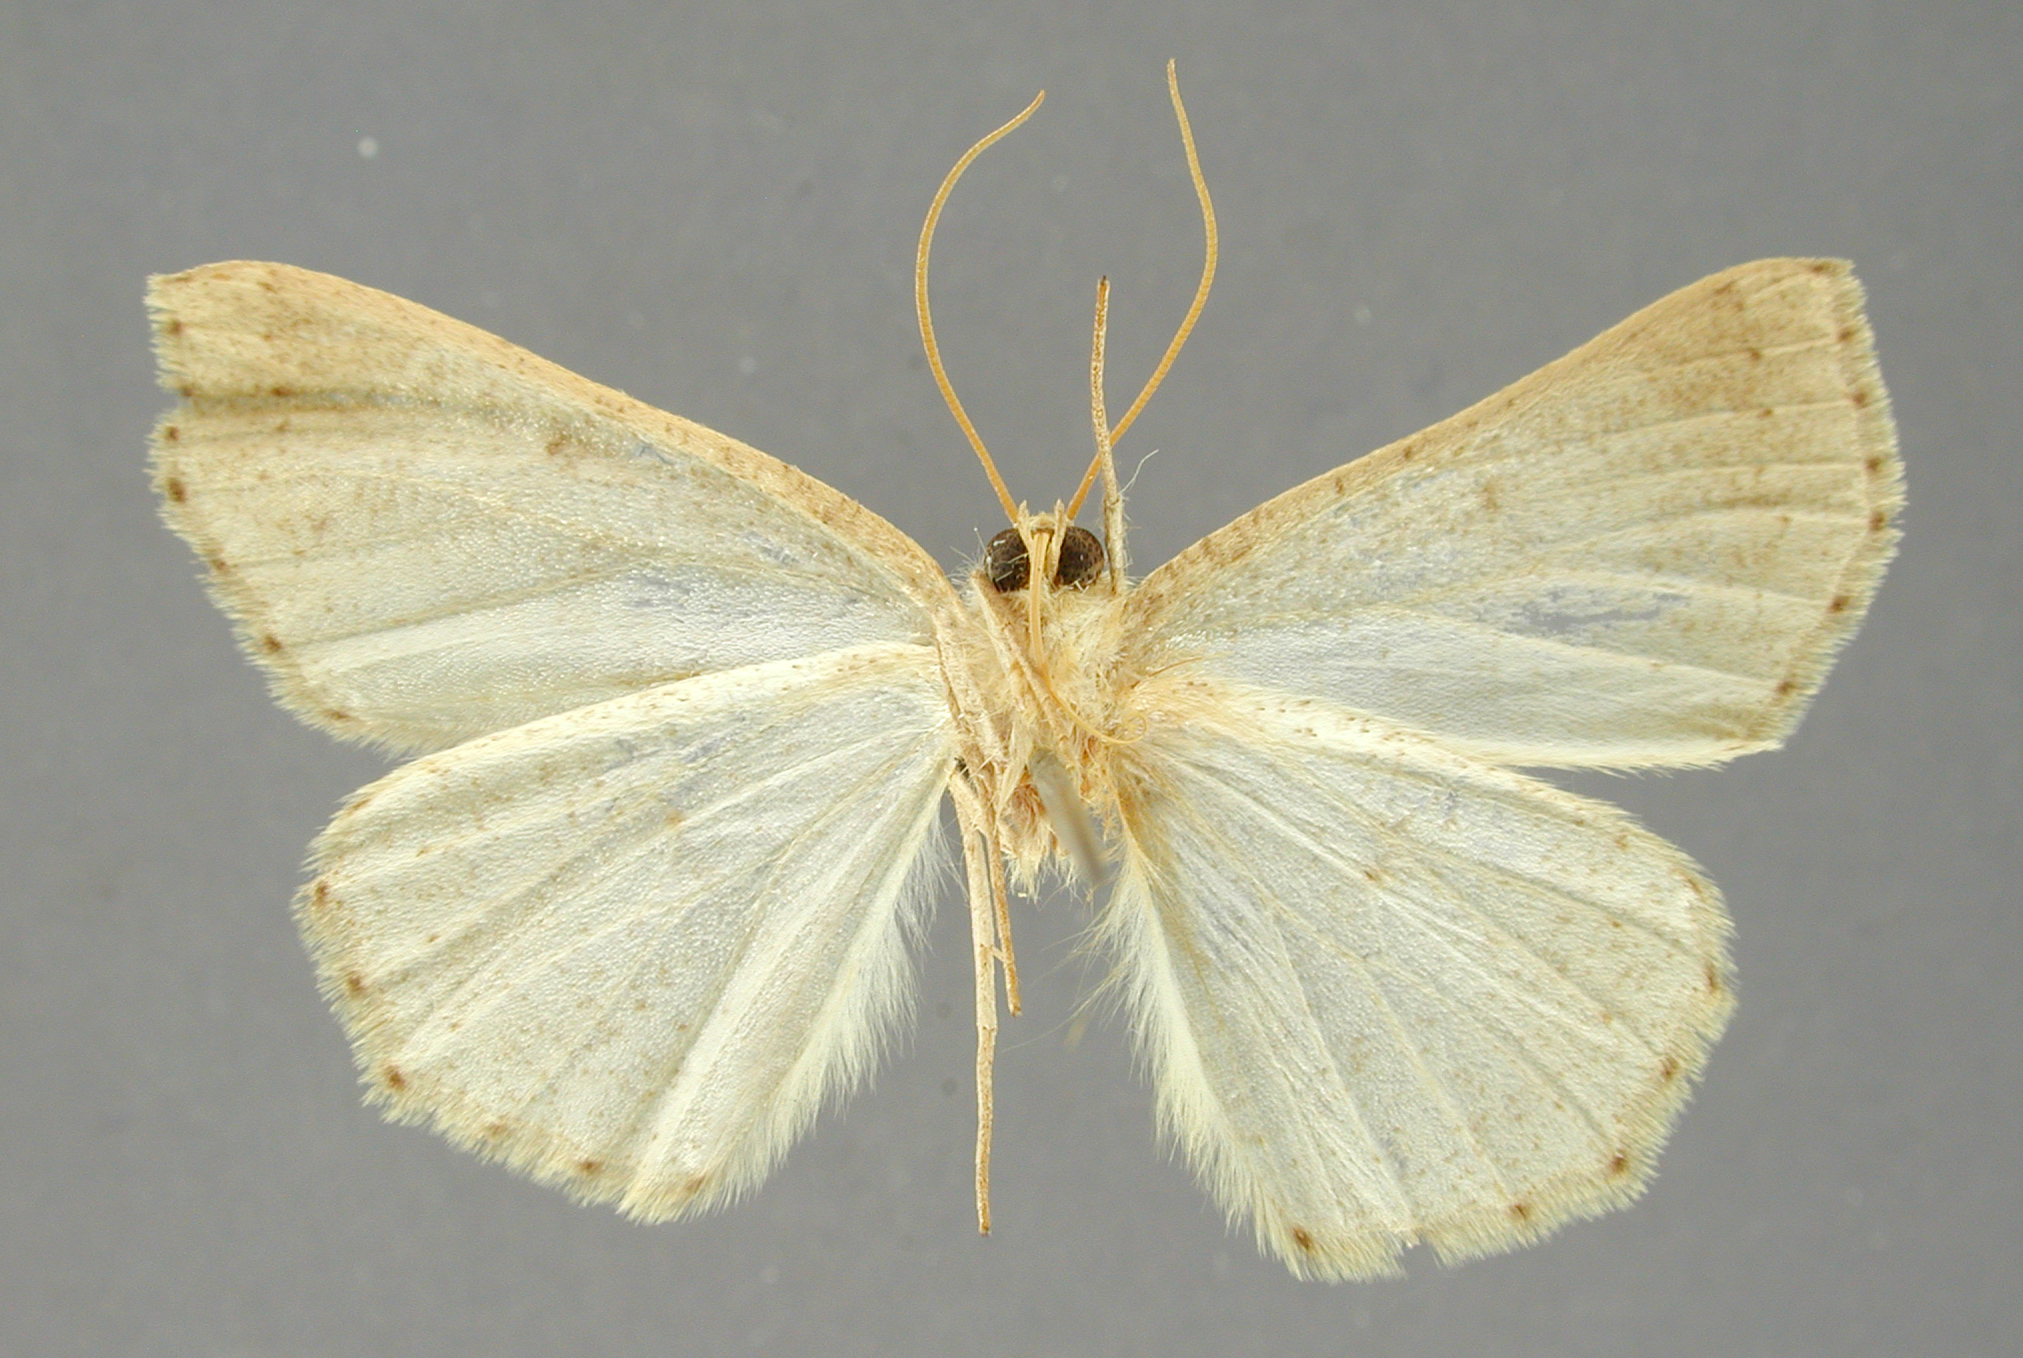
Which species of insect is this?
Sabulodes meduana
